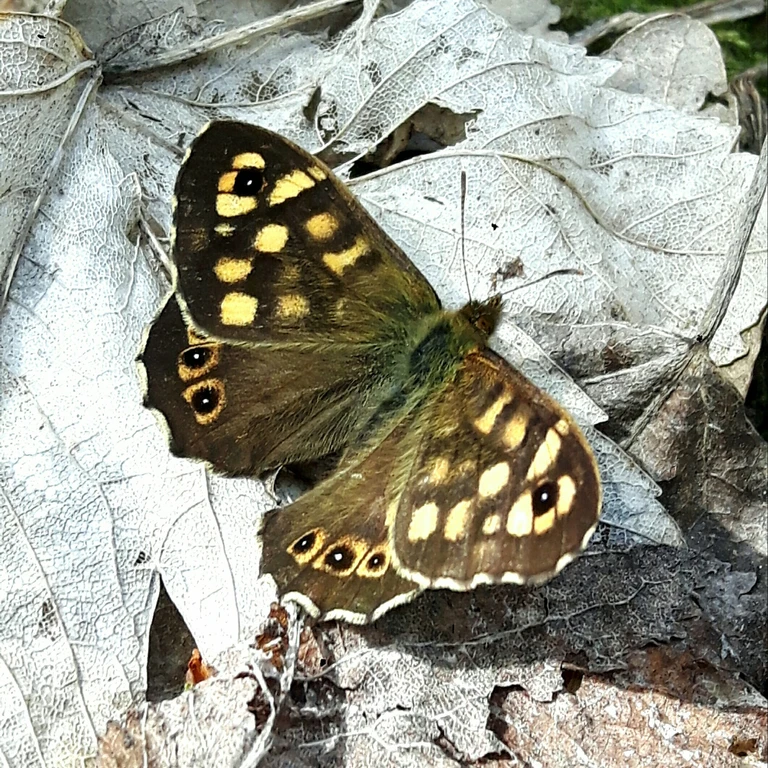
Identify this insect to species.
Pararge aegeria
